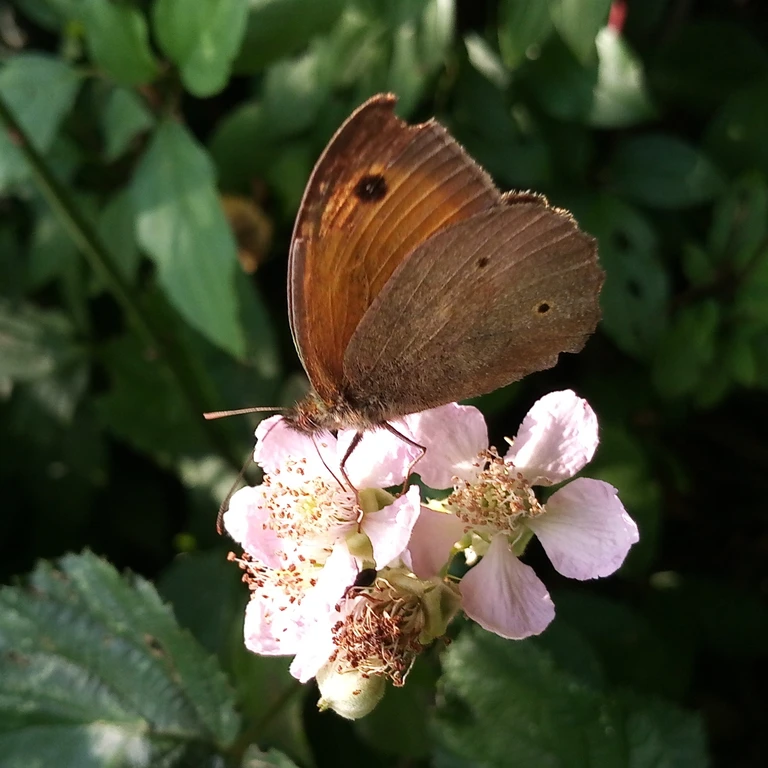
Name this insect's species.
Maniola jurtina
